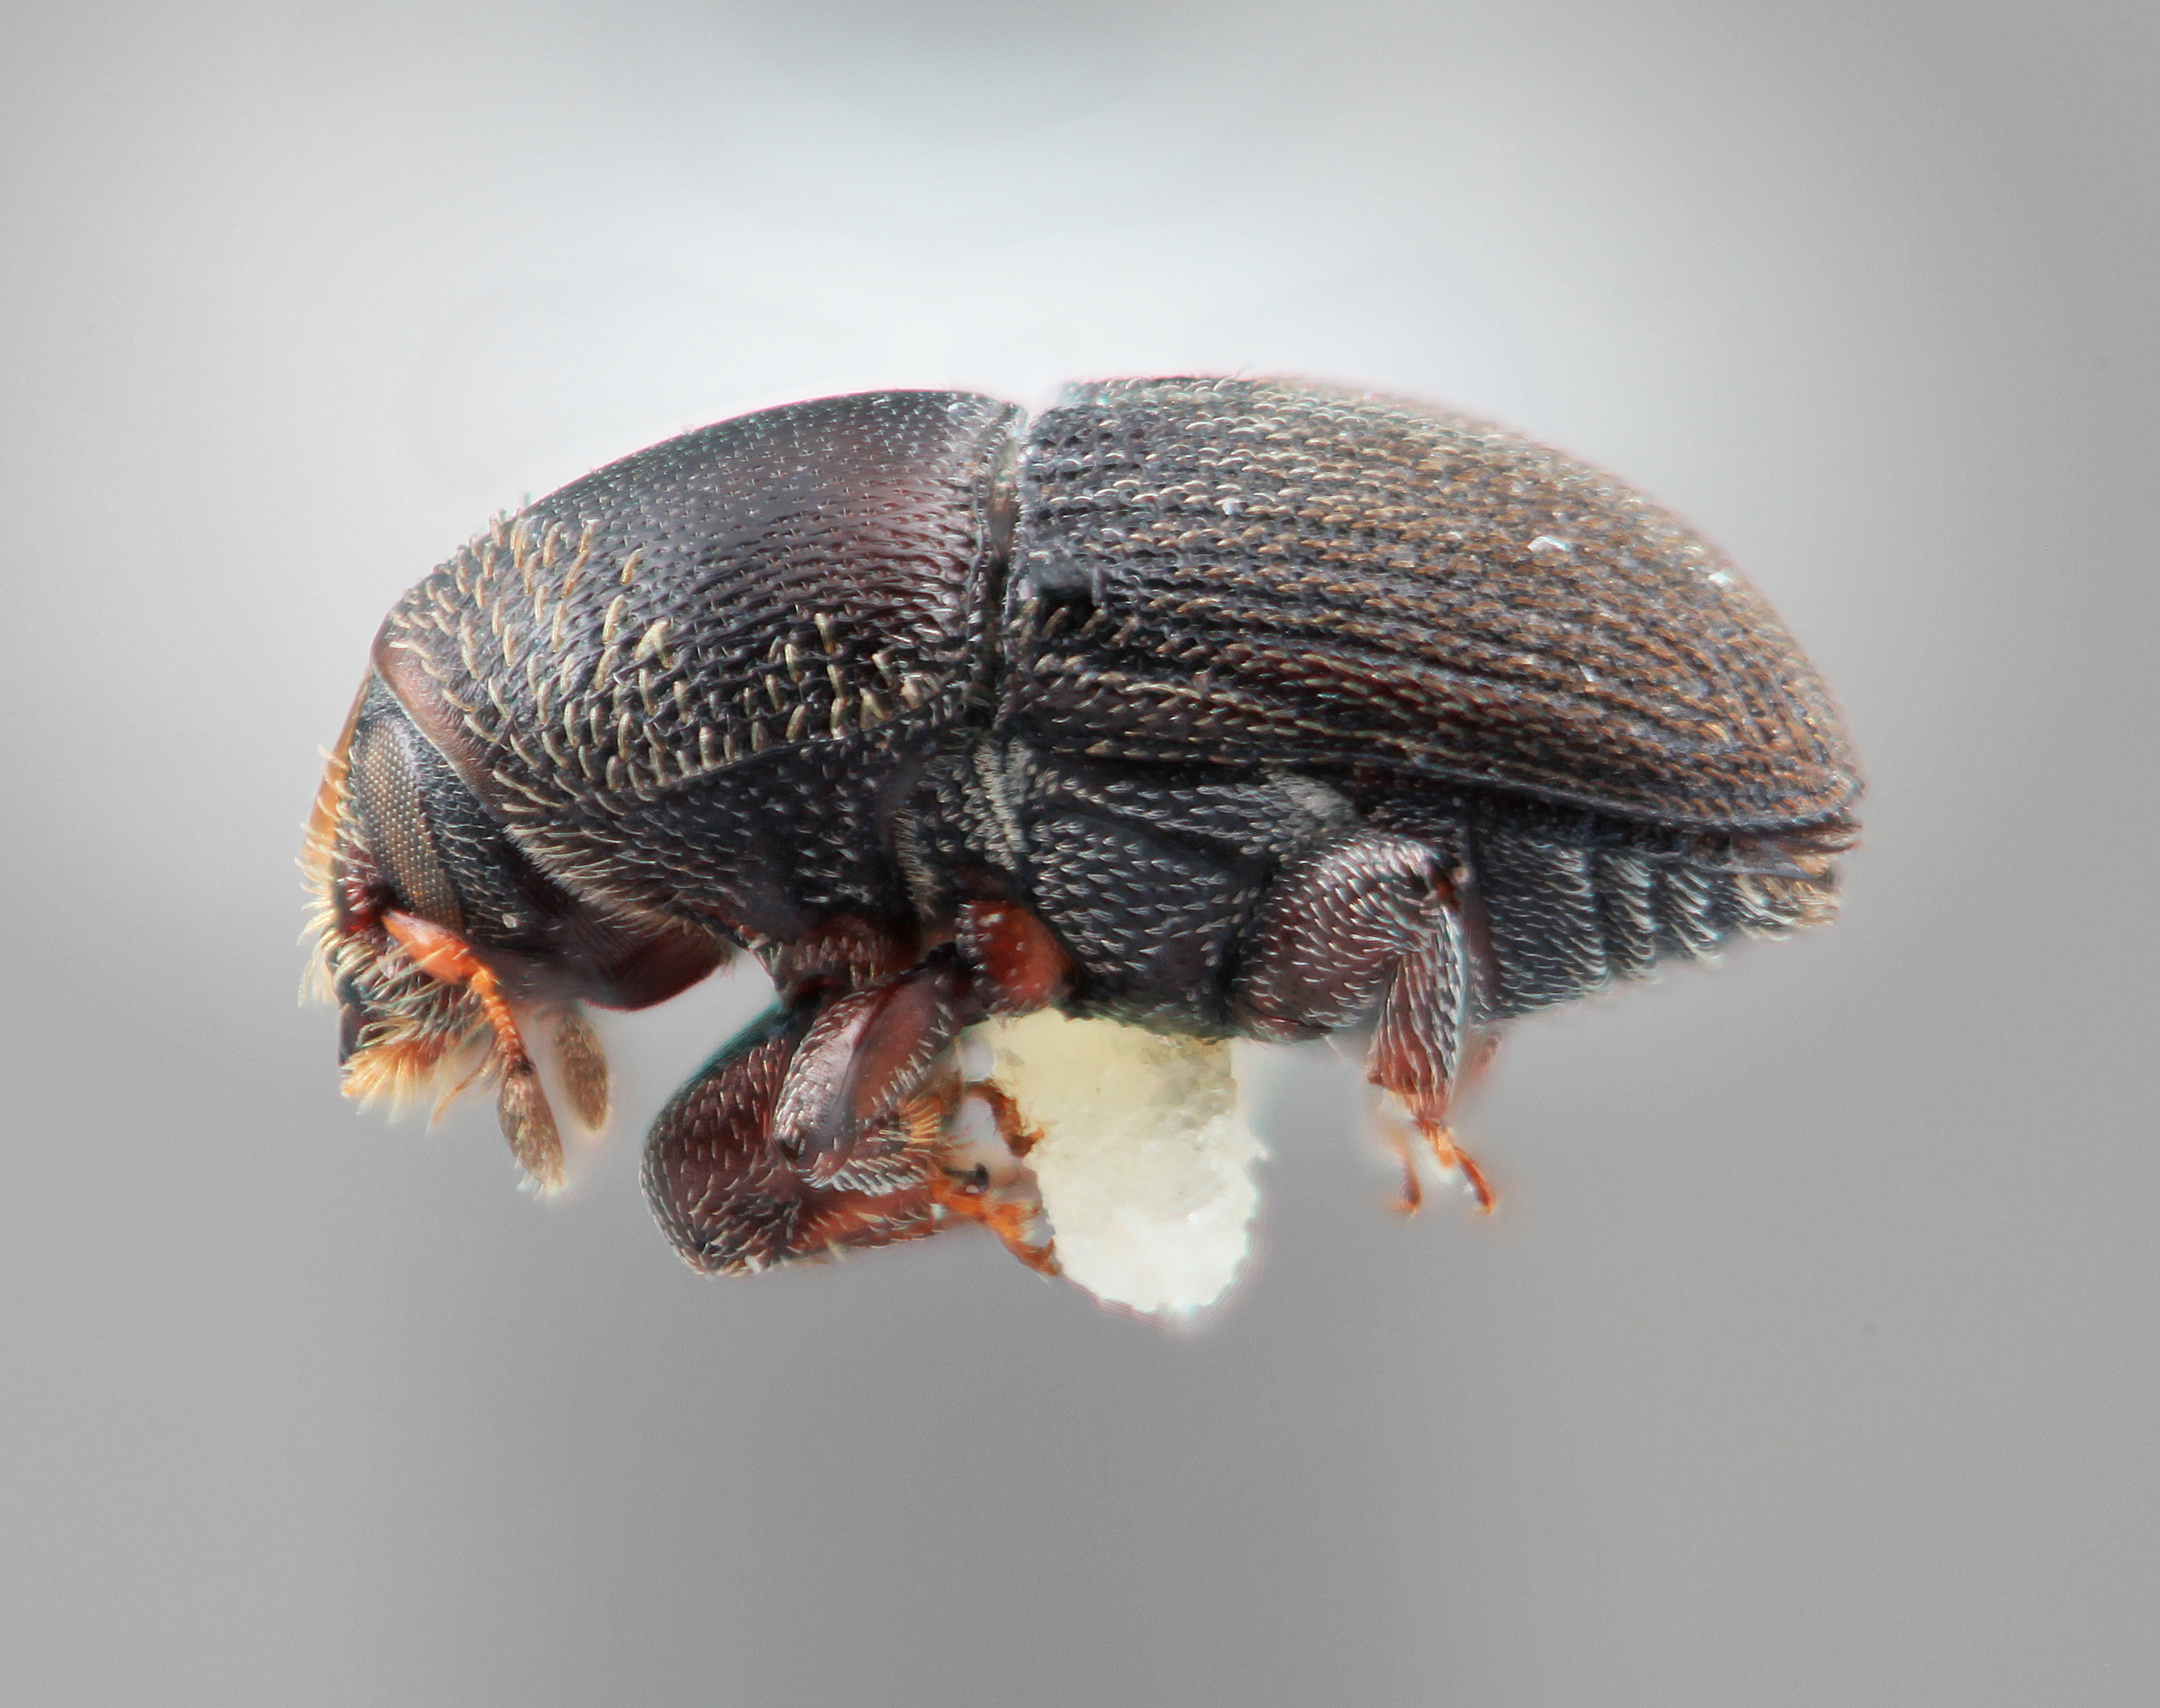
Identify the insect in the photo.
Cnemonyx protivorus
